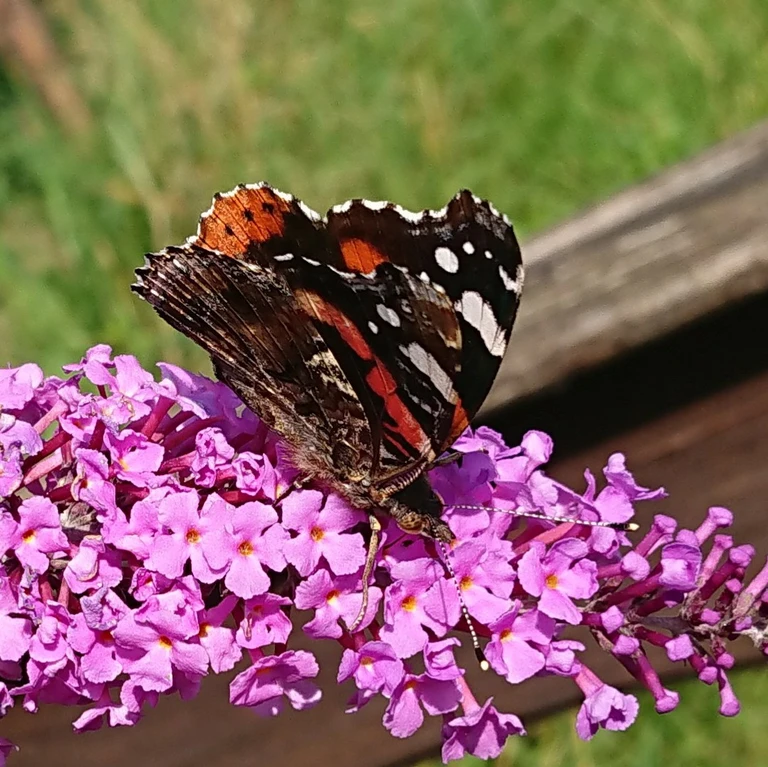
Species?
Vanessa atalanta
